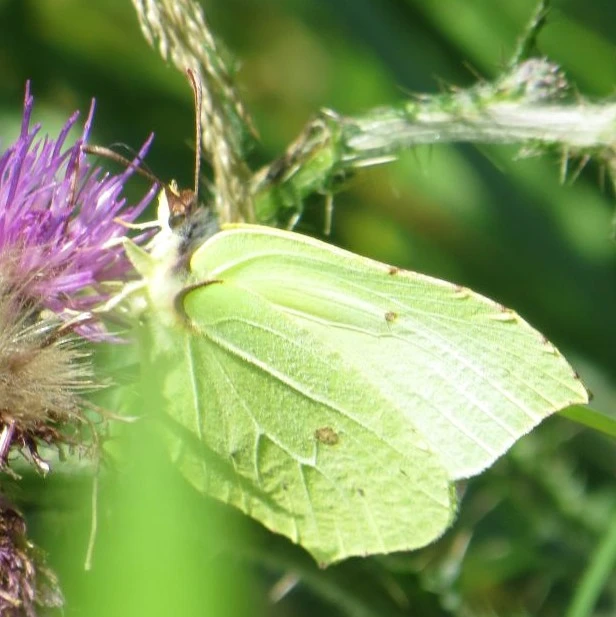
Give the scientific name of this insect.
Gonepteryx rhamni
